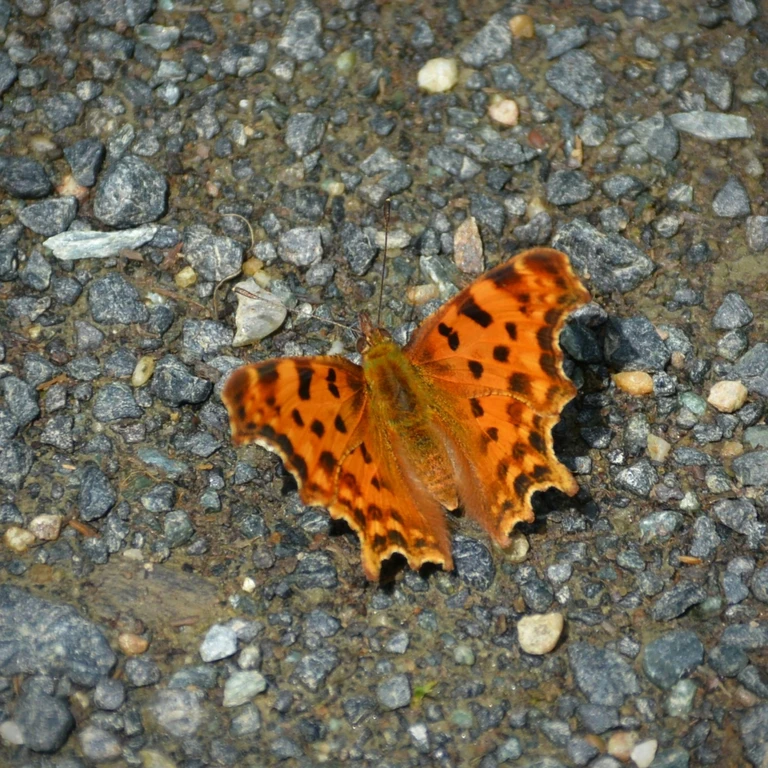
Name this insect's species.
Polygonia c-album
